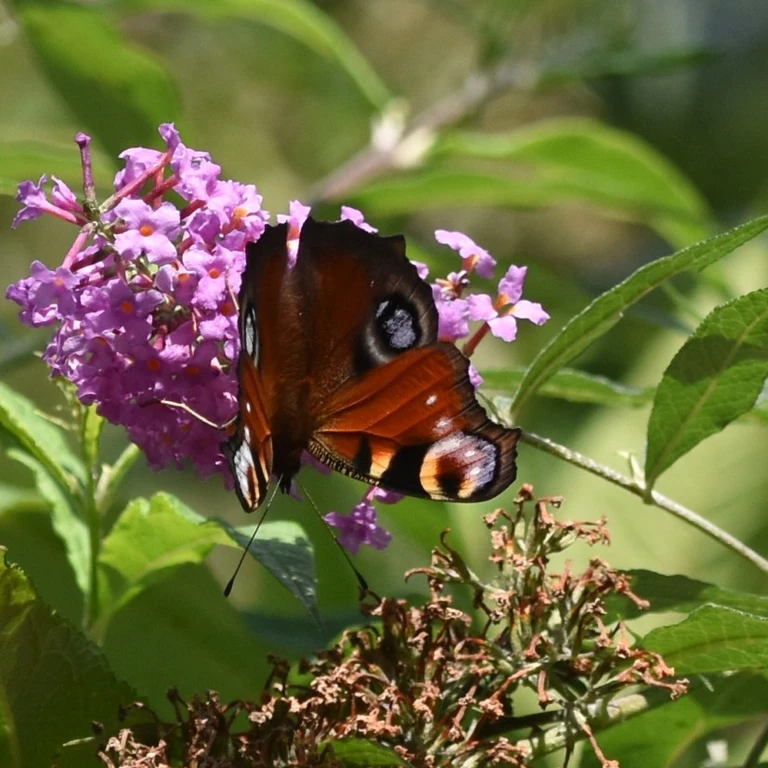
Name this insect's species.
Aglais io
